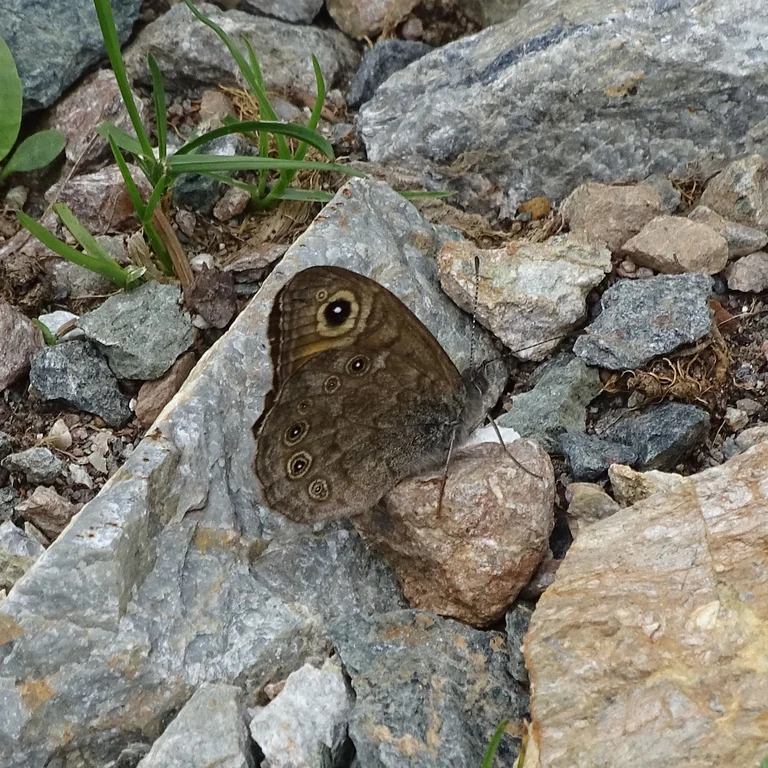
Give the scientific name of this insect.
Lasiommata maera (also Pararge maera)
